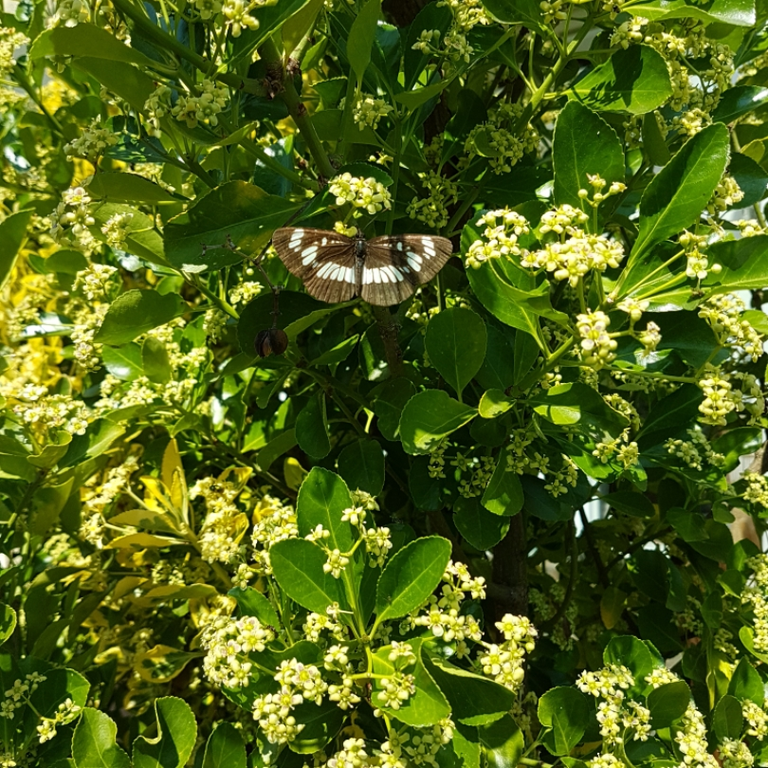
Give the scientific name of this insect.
Neptis rivularis
